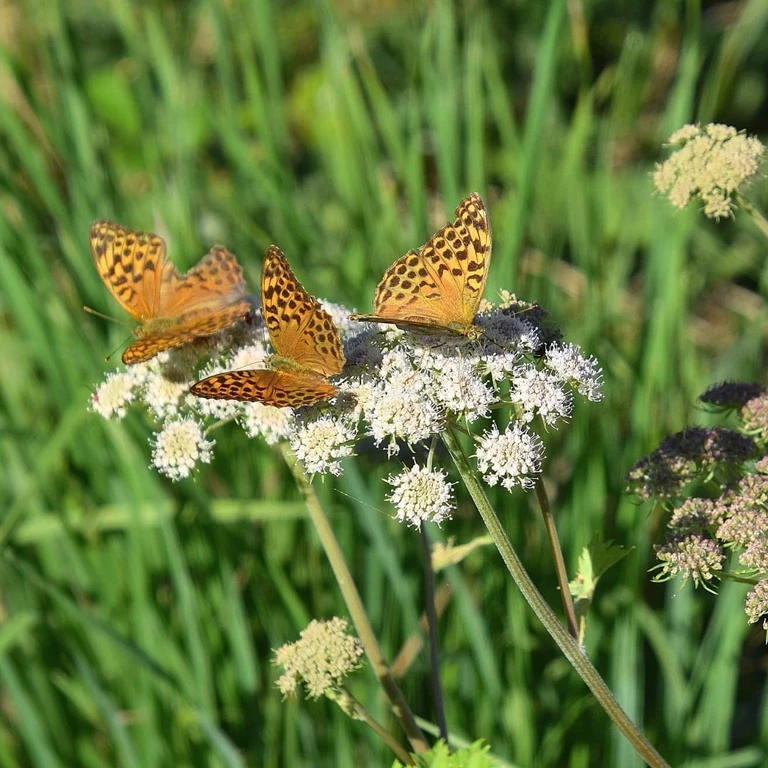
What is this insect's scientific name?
Argynnis paphia
